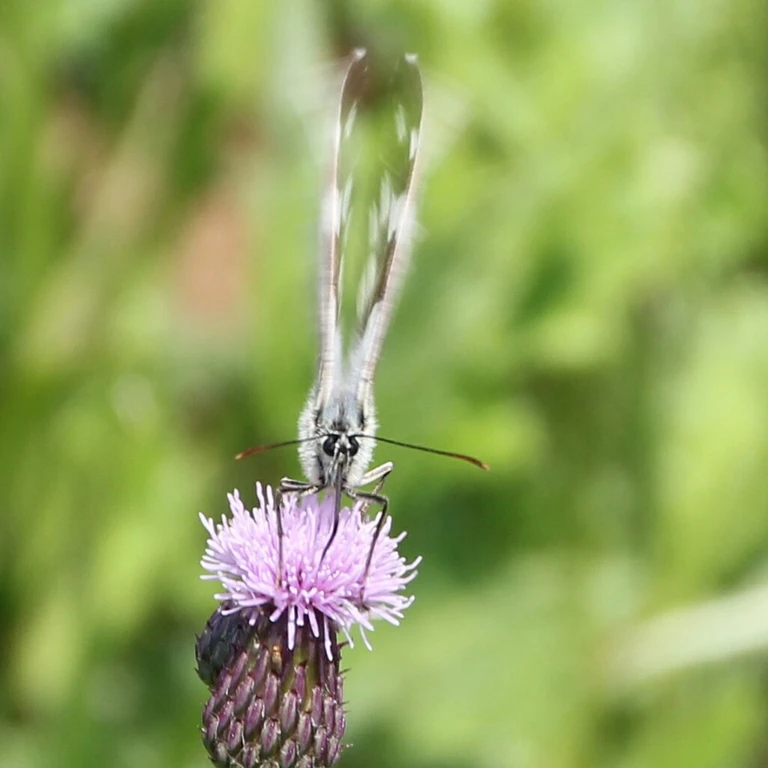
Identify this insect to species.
Melanargia galathea
